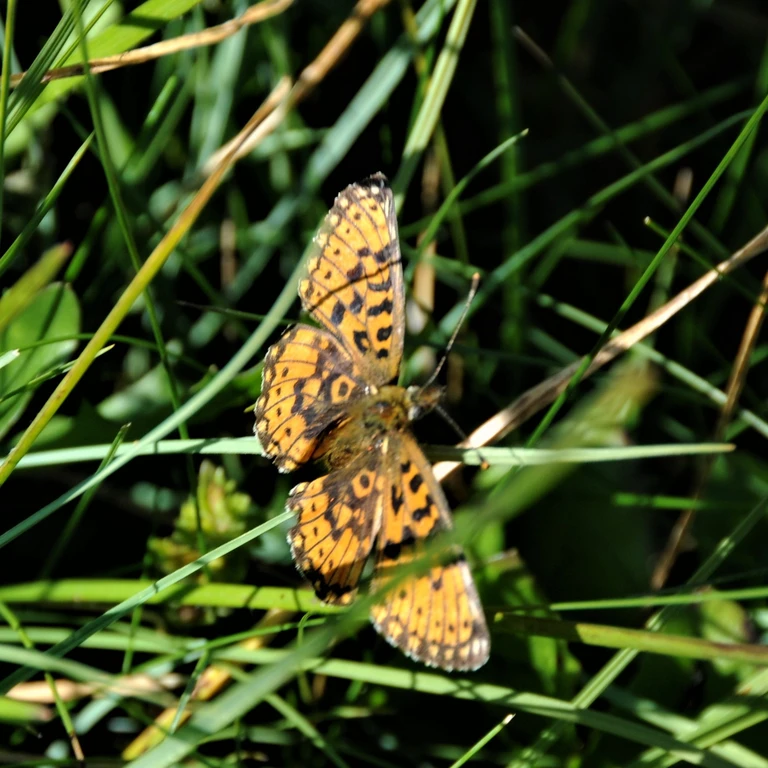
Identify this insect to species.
Boloria selene
